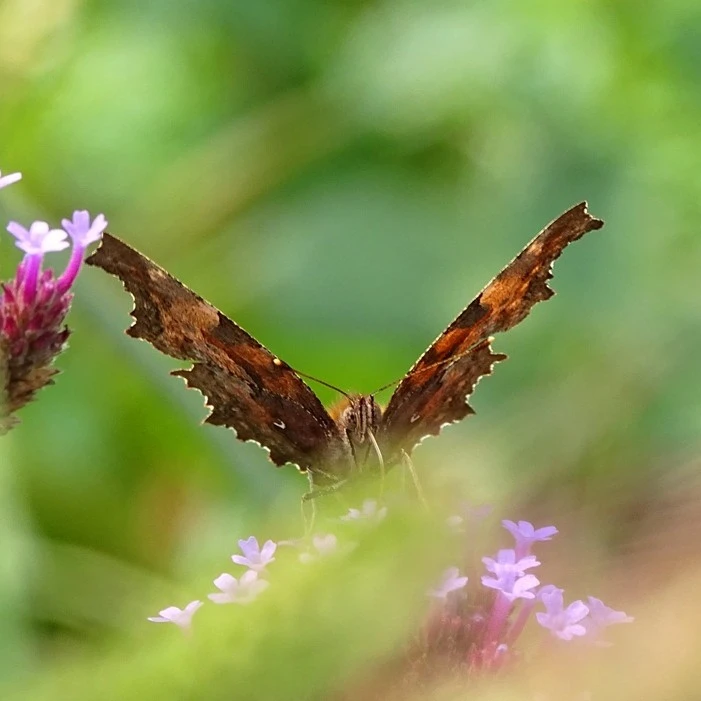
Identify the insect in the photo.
Polygonia c-album
